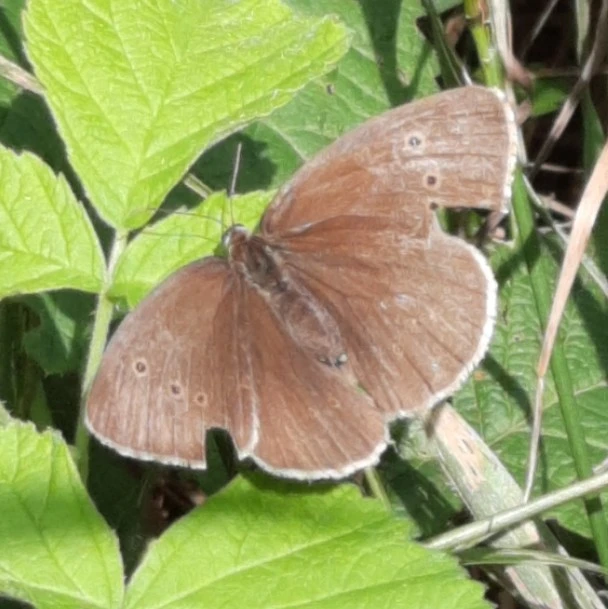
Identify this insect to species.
Aphantopus hyperantus
